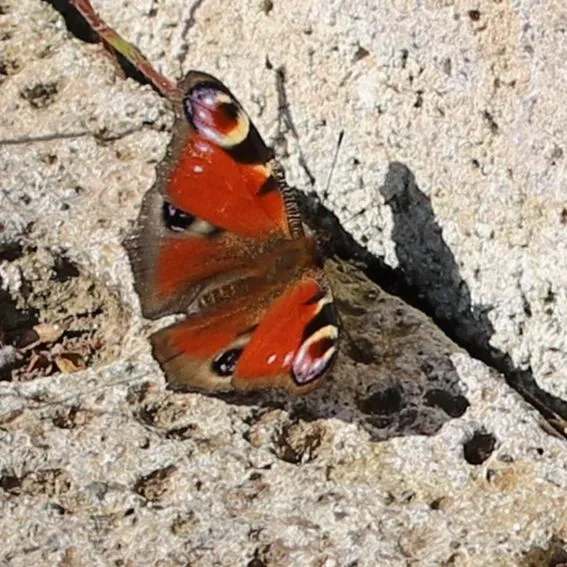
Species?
Aglais io
